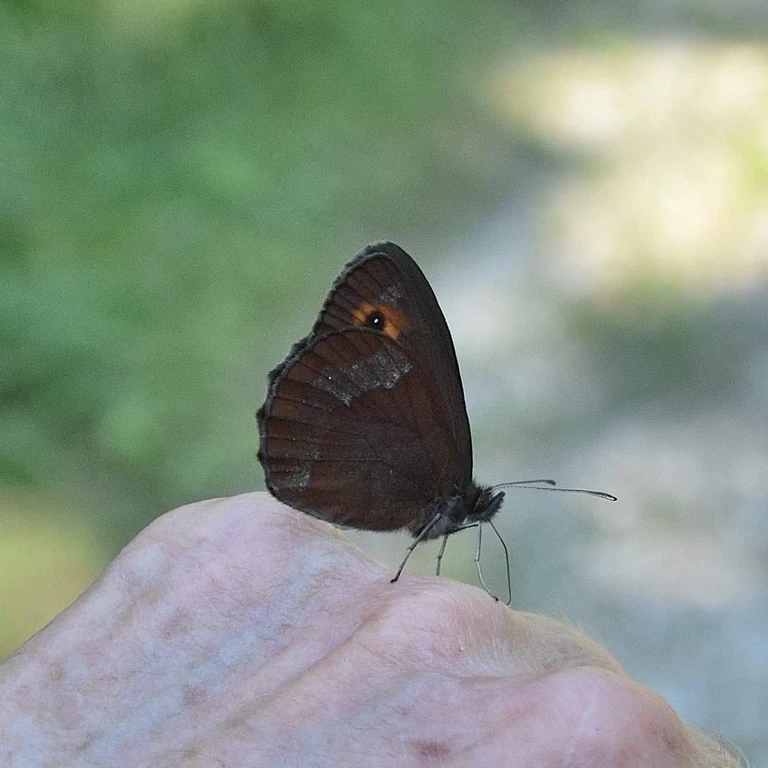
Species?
Erebia aethiops
